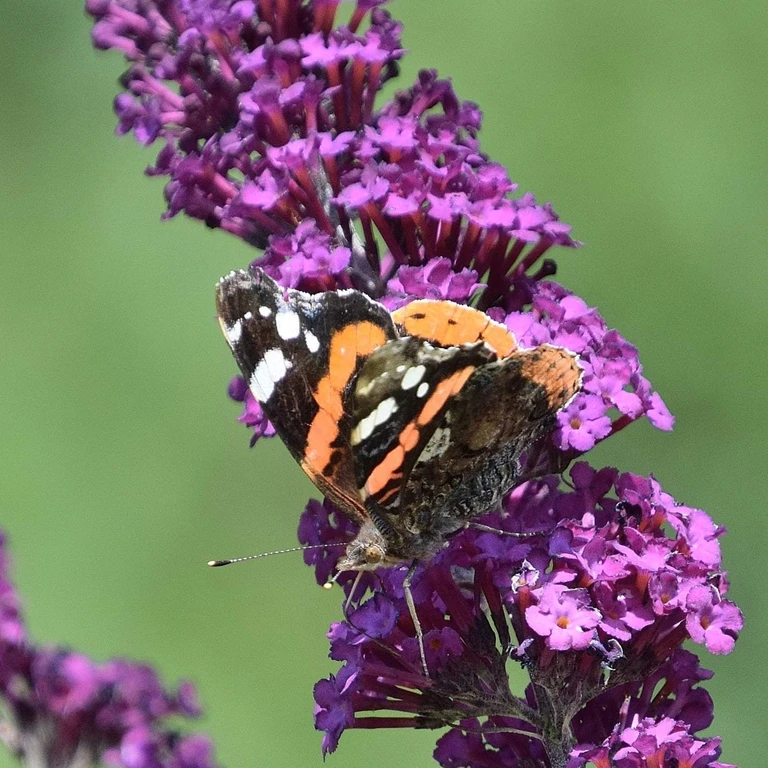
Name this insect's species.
Vanessa atalanta
